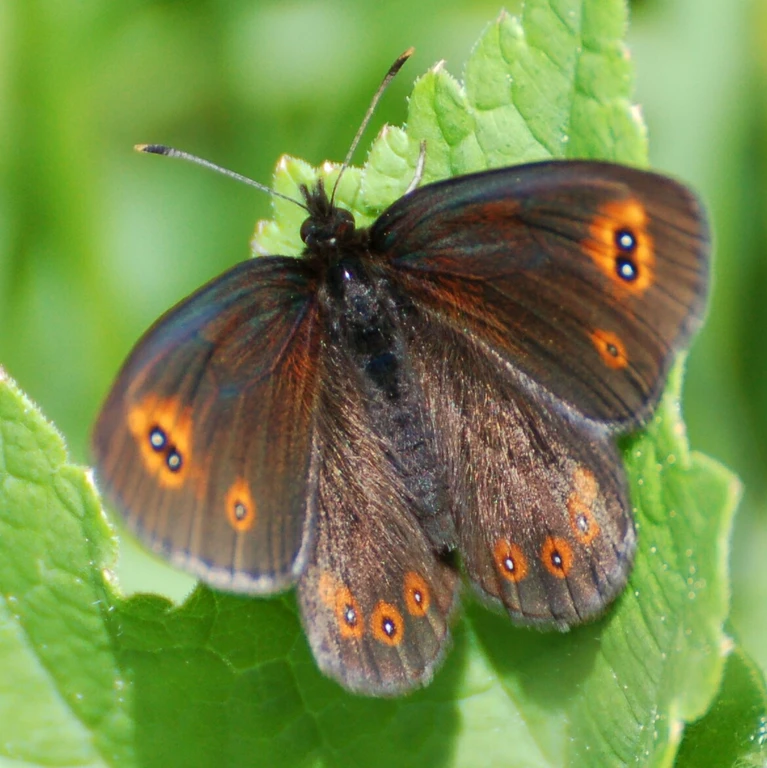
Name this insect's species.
Erebia medusa
